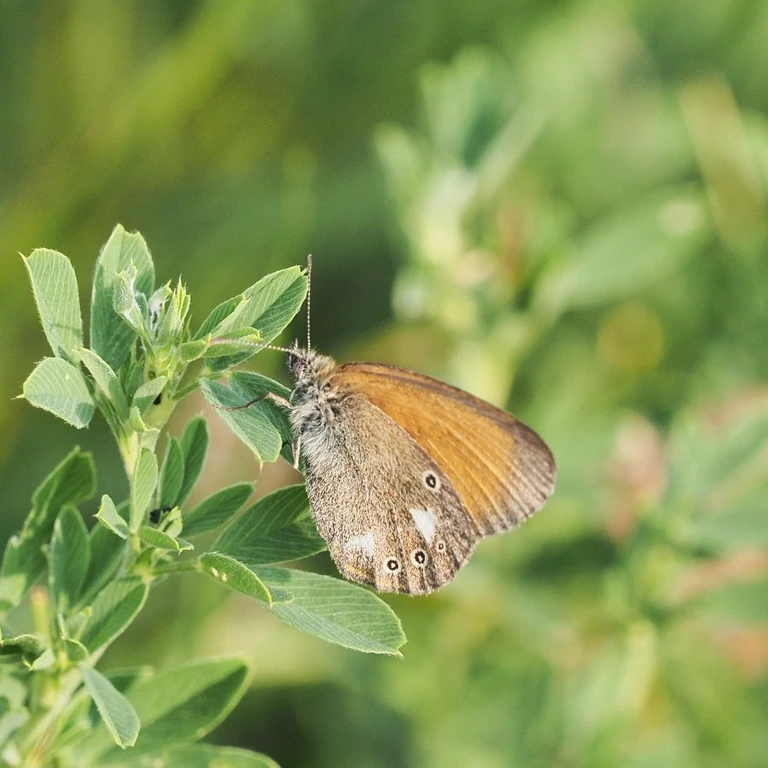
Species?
Coenonympha glycerion (also Coenonympha iphis)
